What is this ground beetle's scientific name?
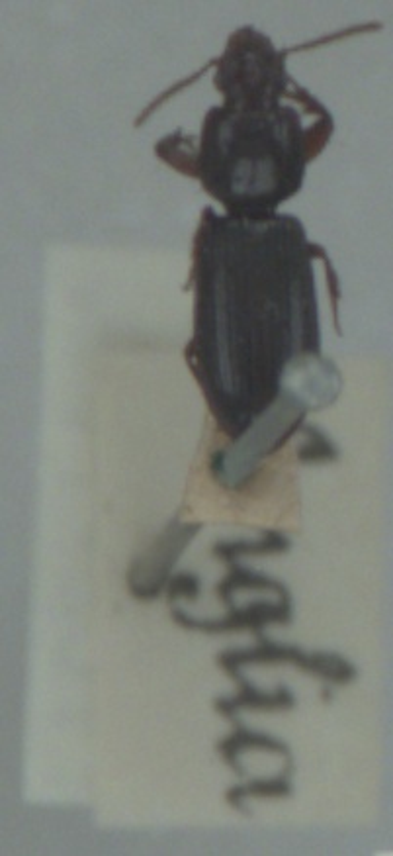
Clivina fossor
